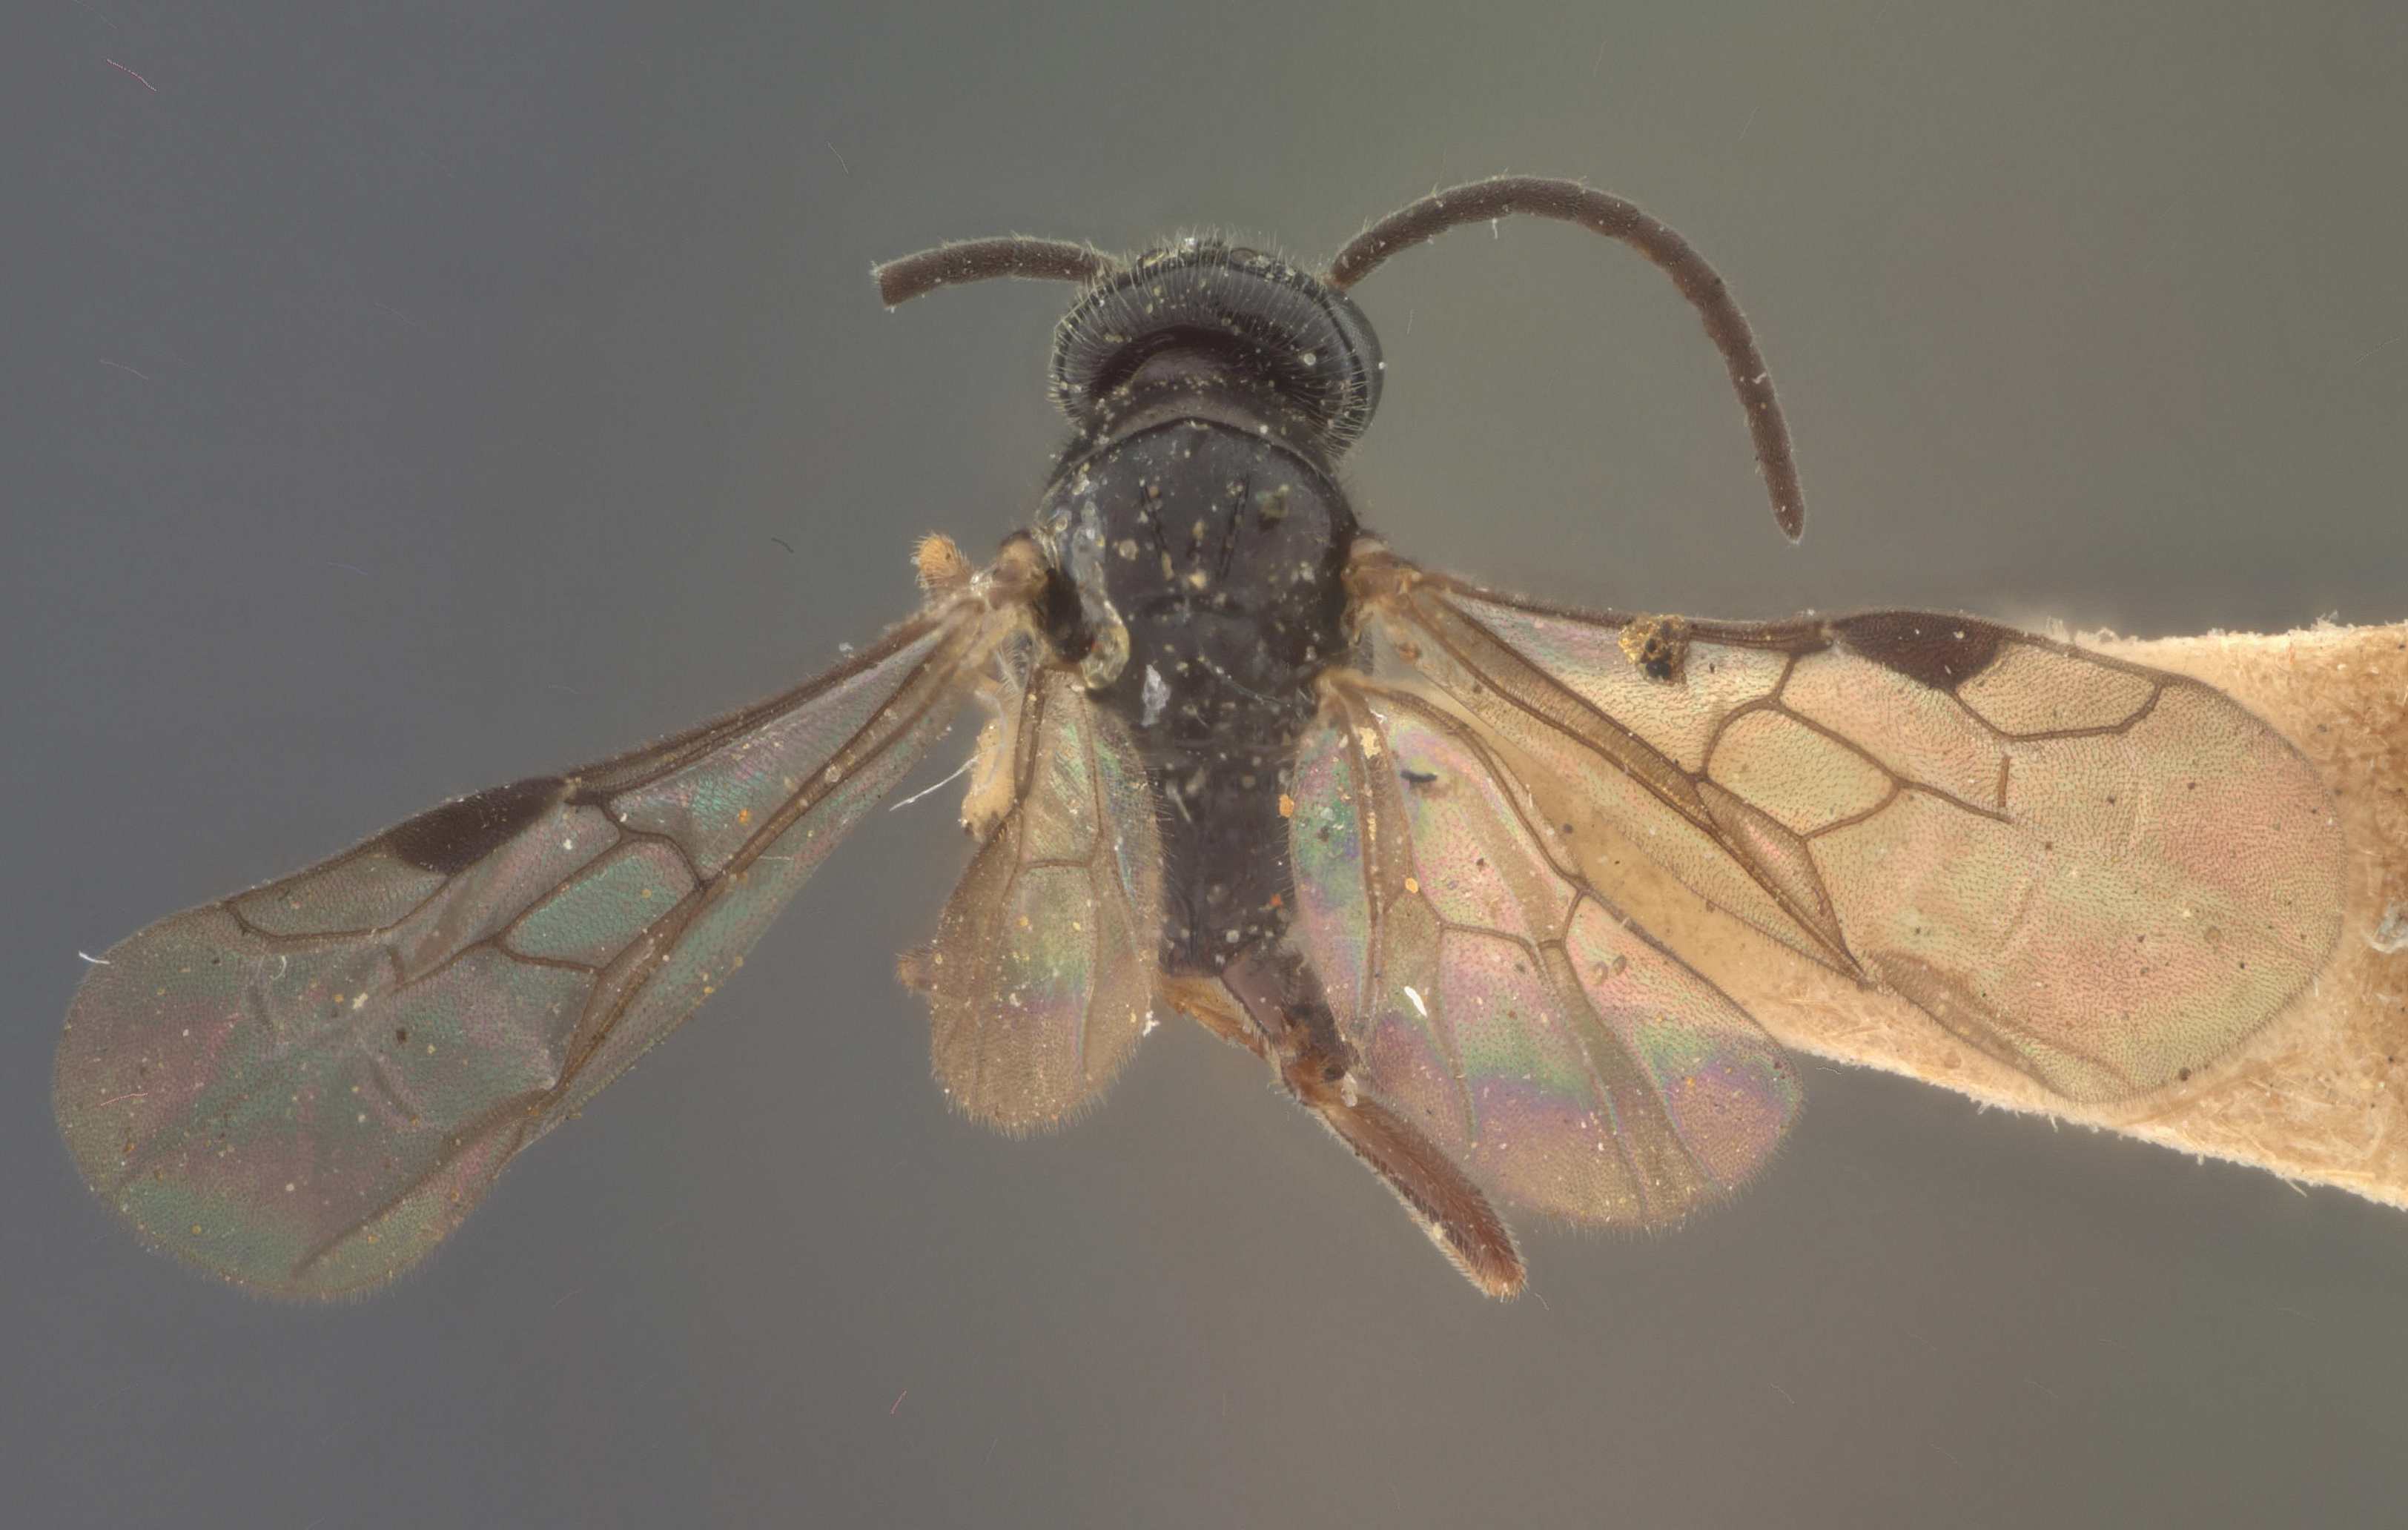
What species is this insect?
Sierola ambiguus
